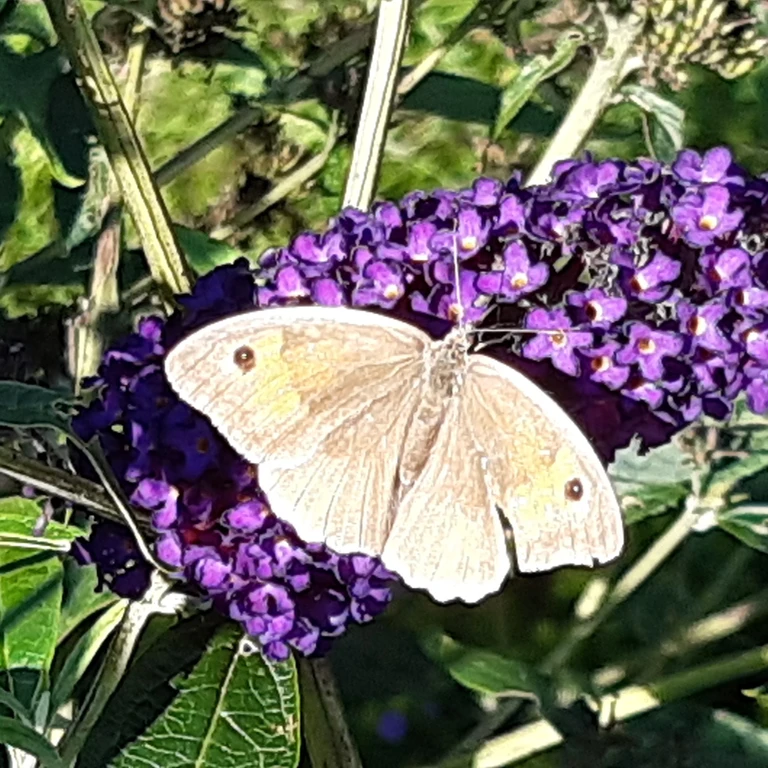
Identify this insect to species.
Maniola jurtina
